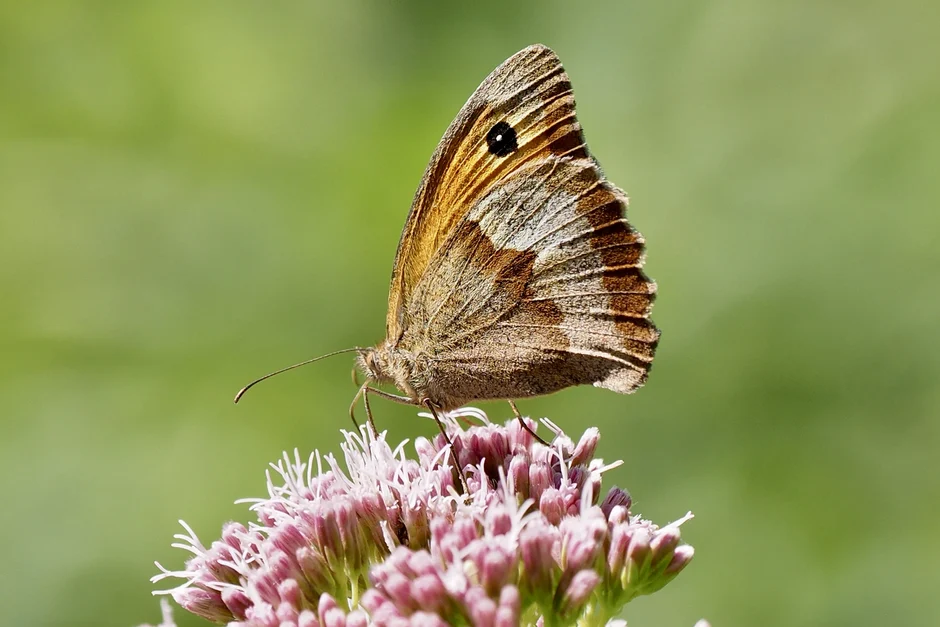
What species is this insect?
Maniola jurtina
